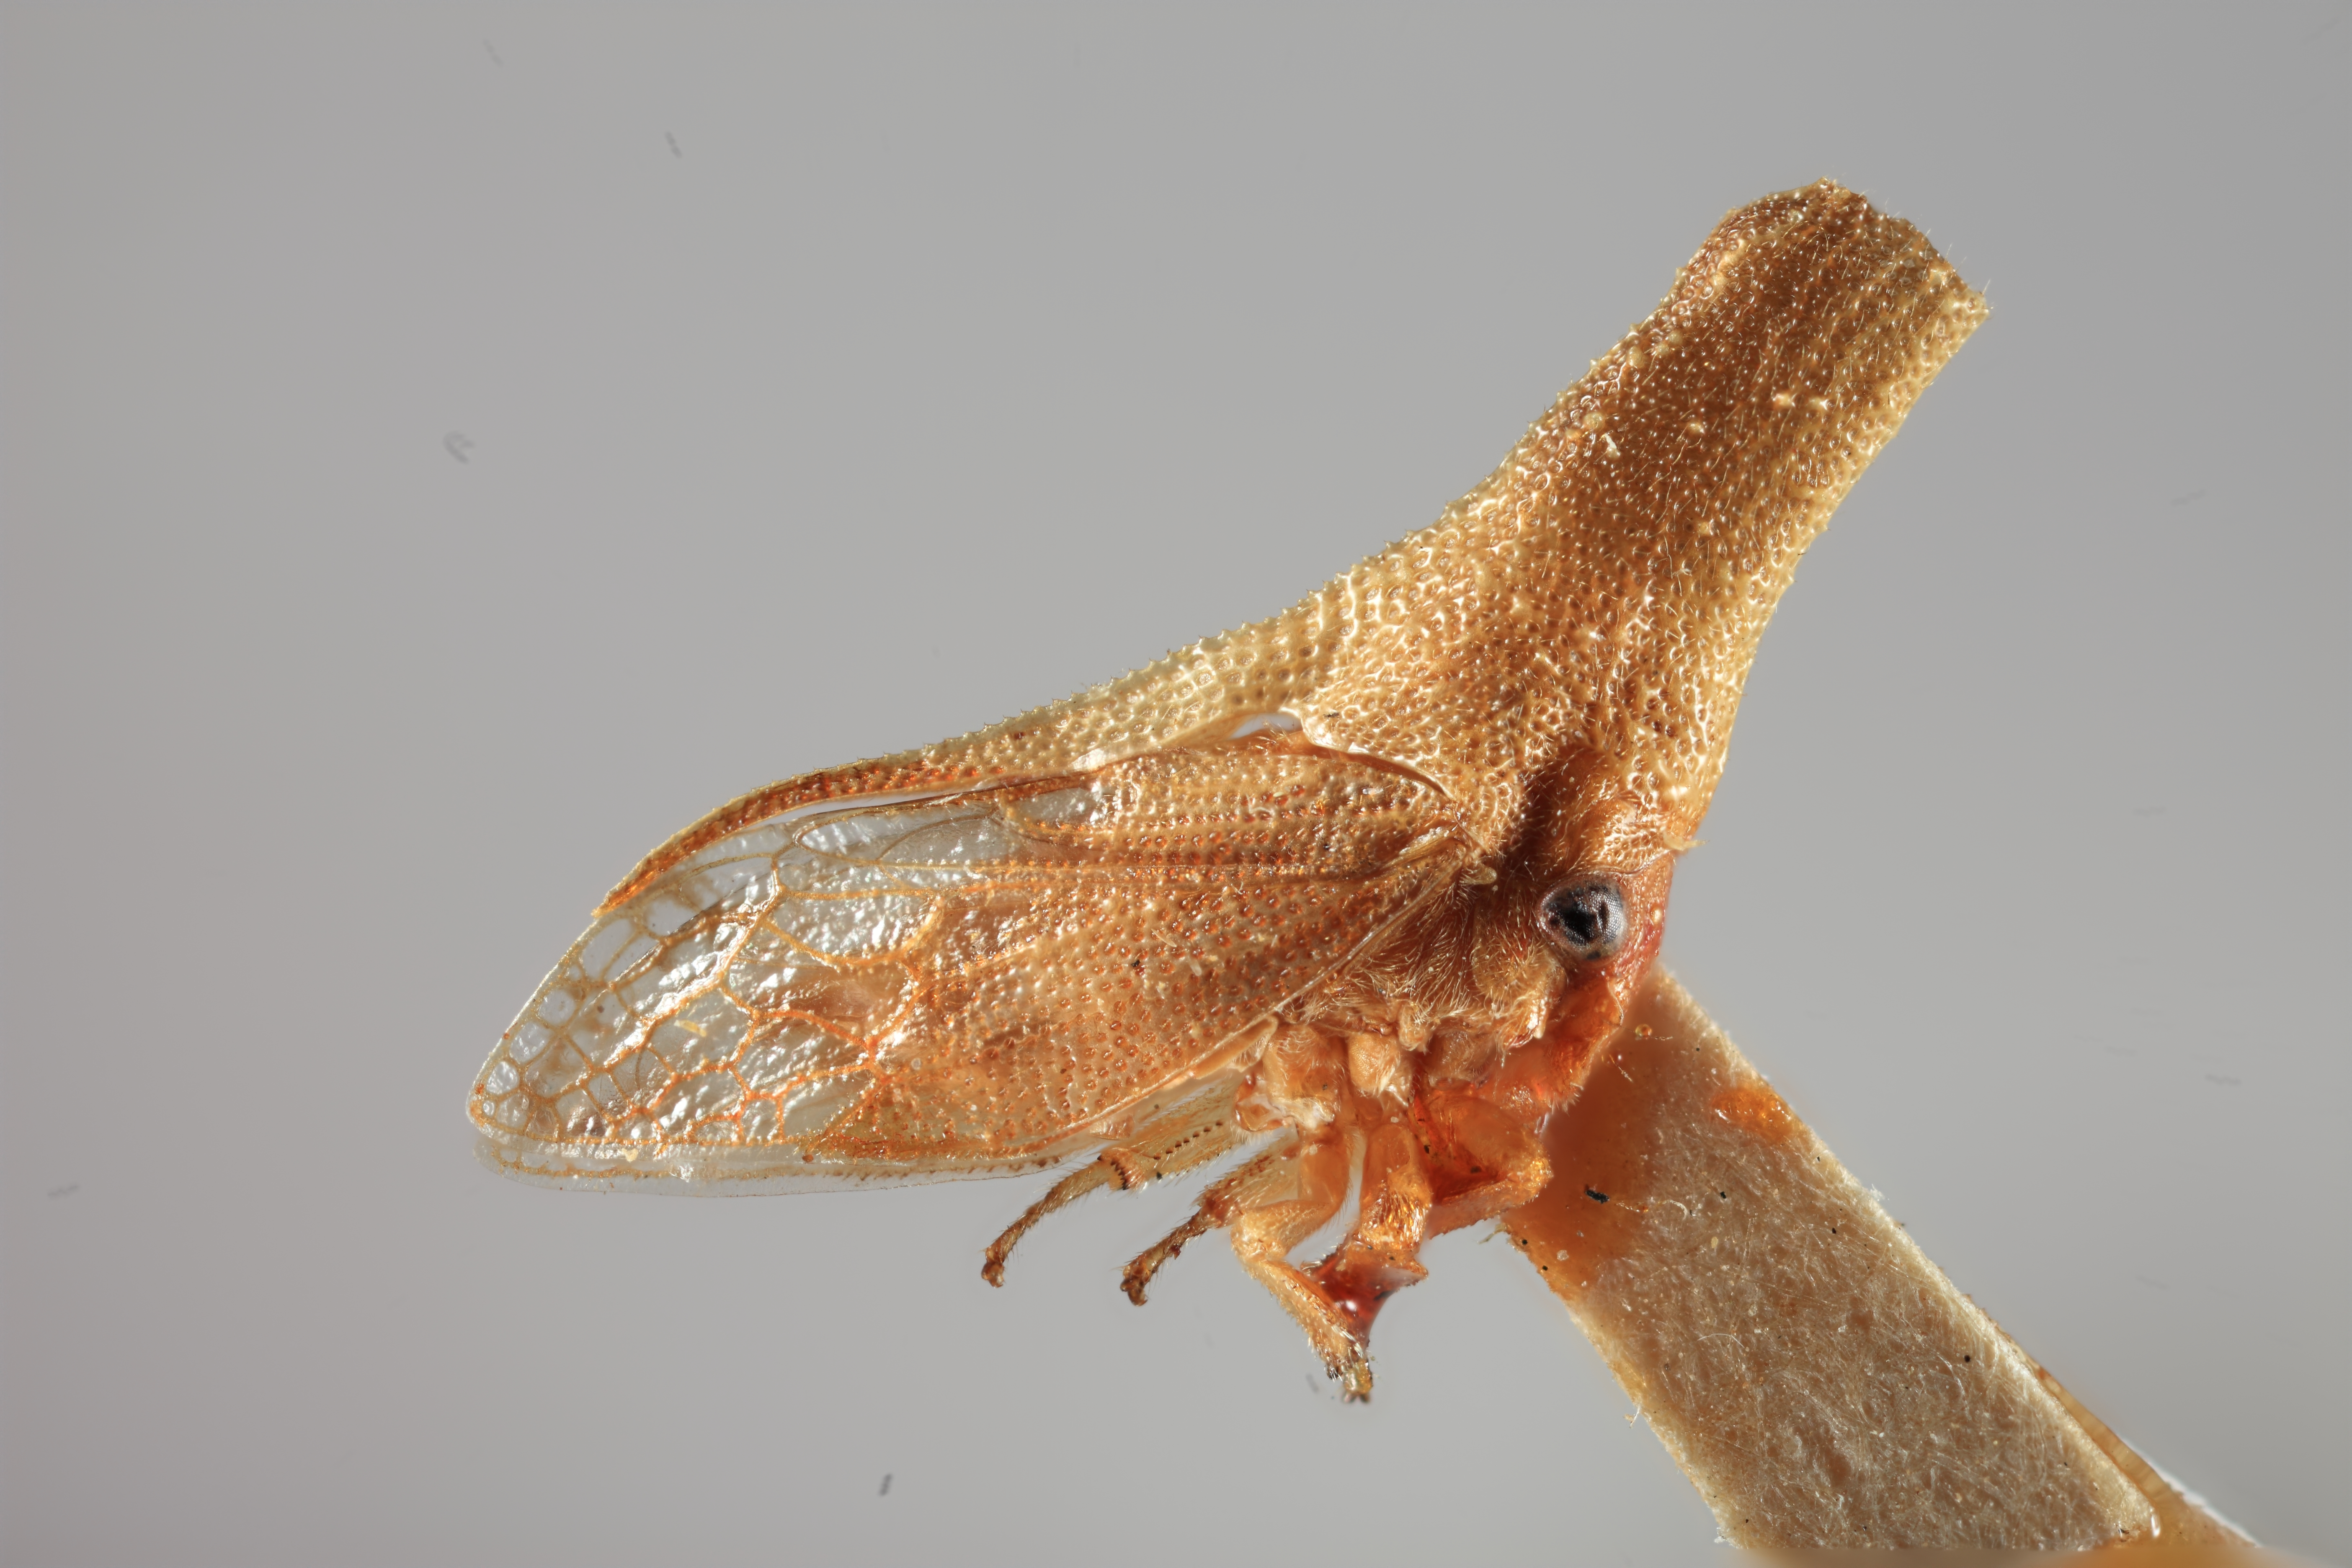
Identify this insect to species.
Pyrgonota noditurris
